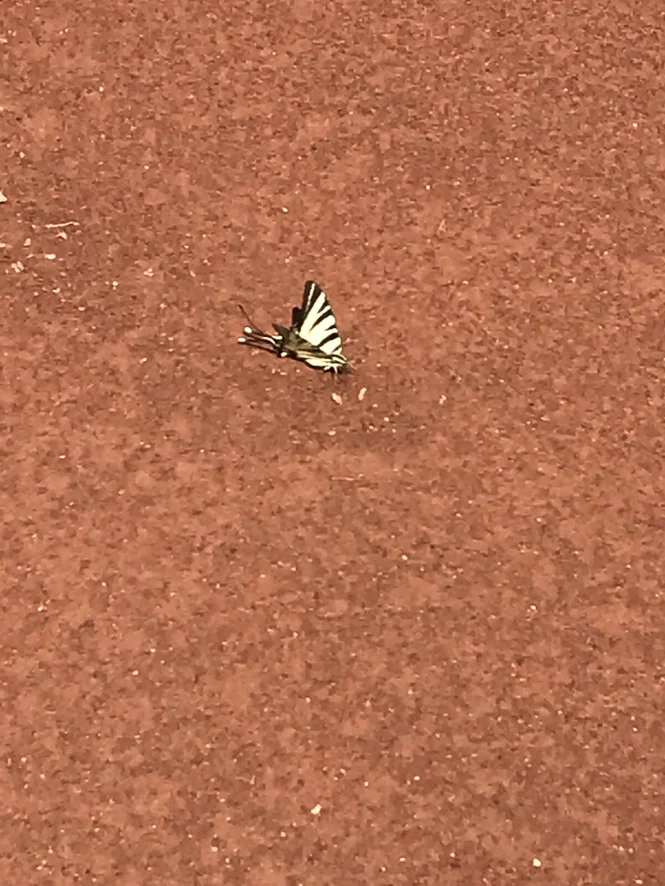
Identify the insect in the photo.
Iphiclides podalirius
